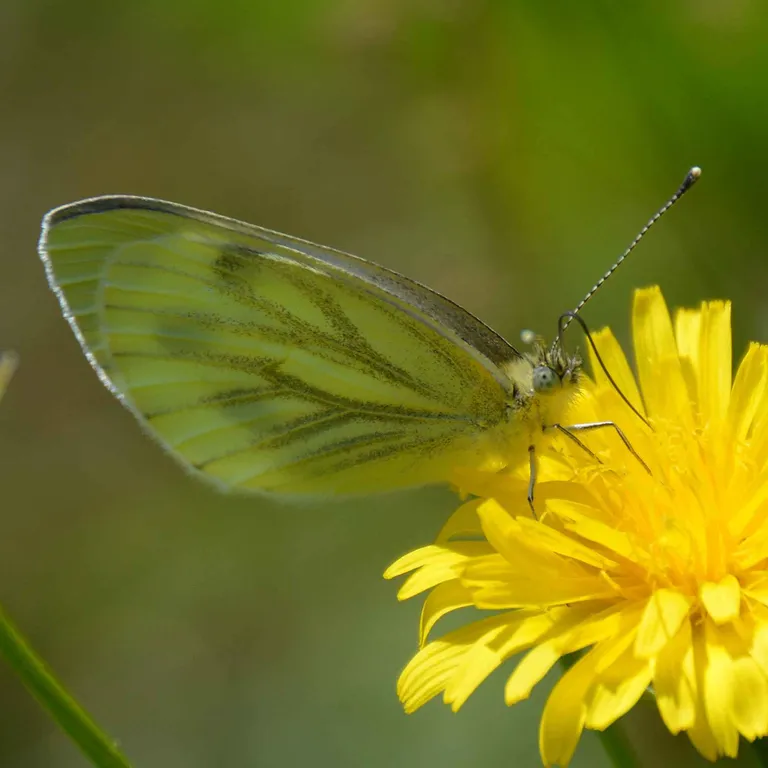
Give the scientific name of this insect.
Pieris napi
